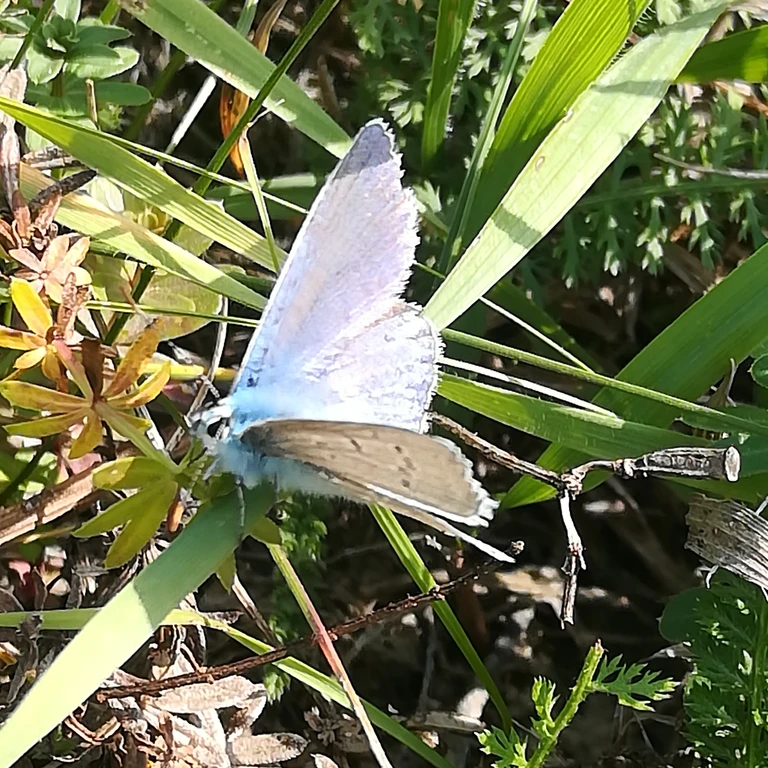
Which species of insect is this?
Polyommatus icarus
